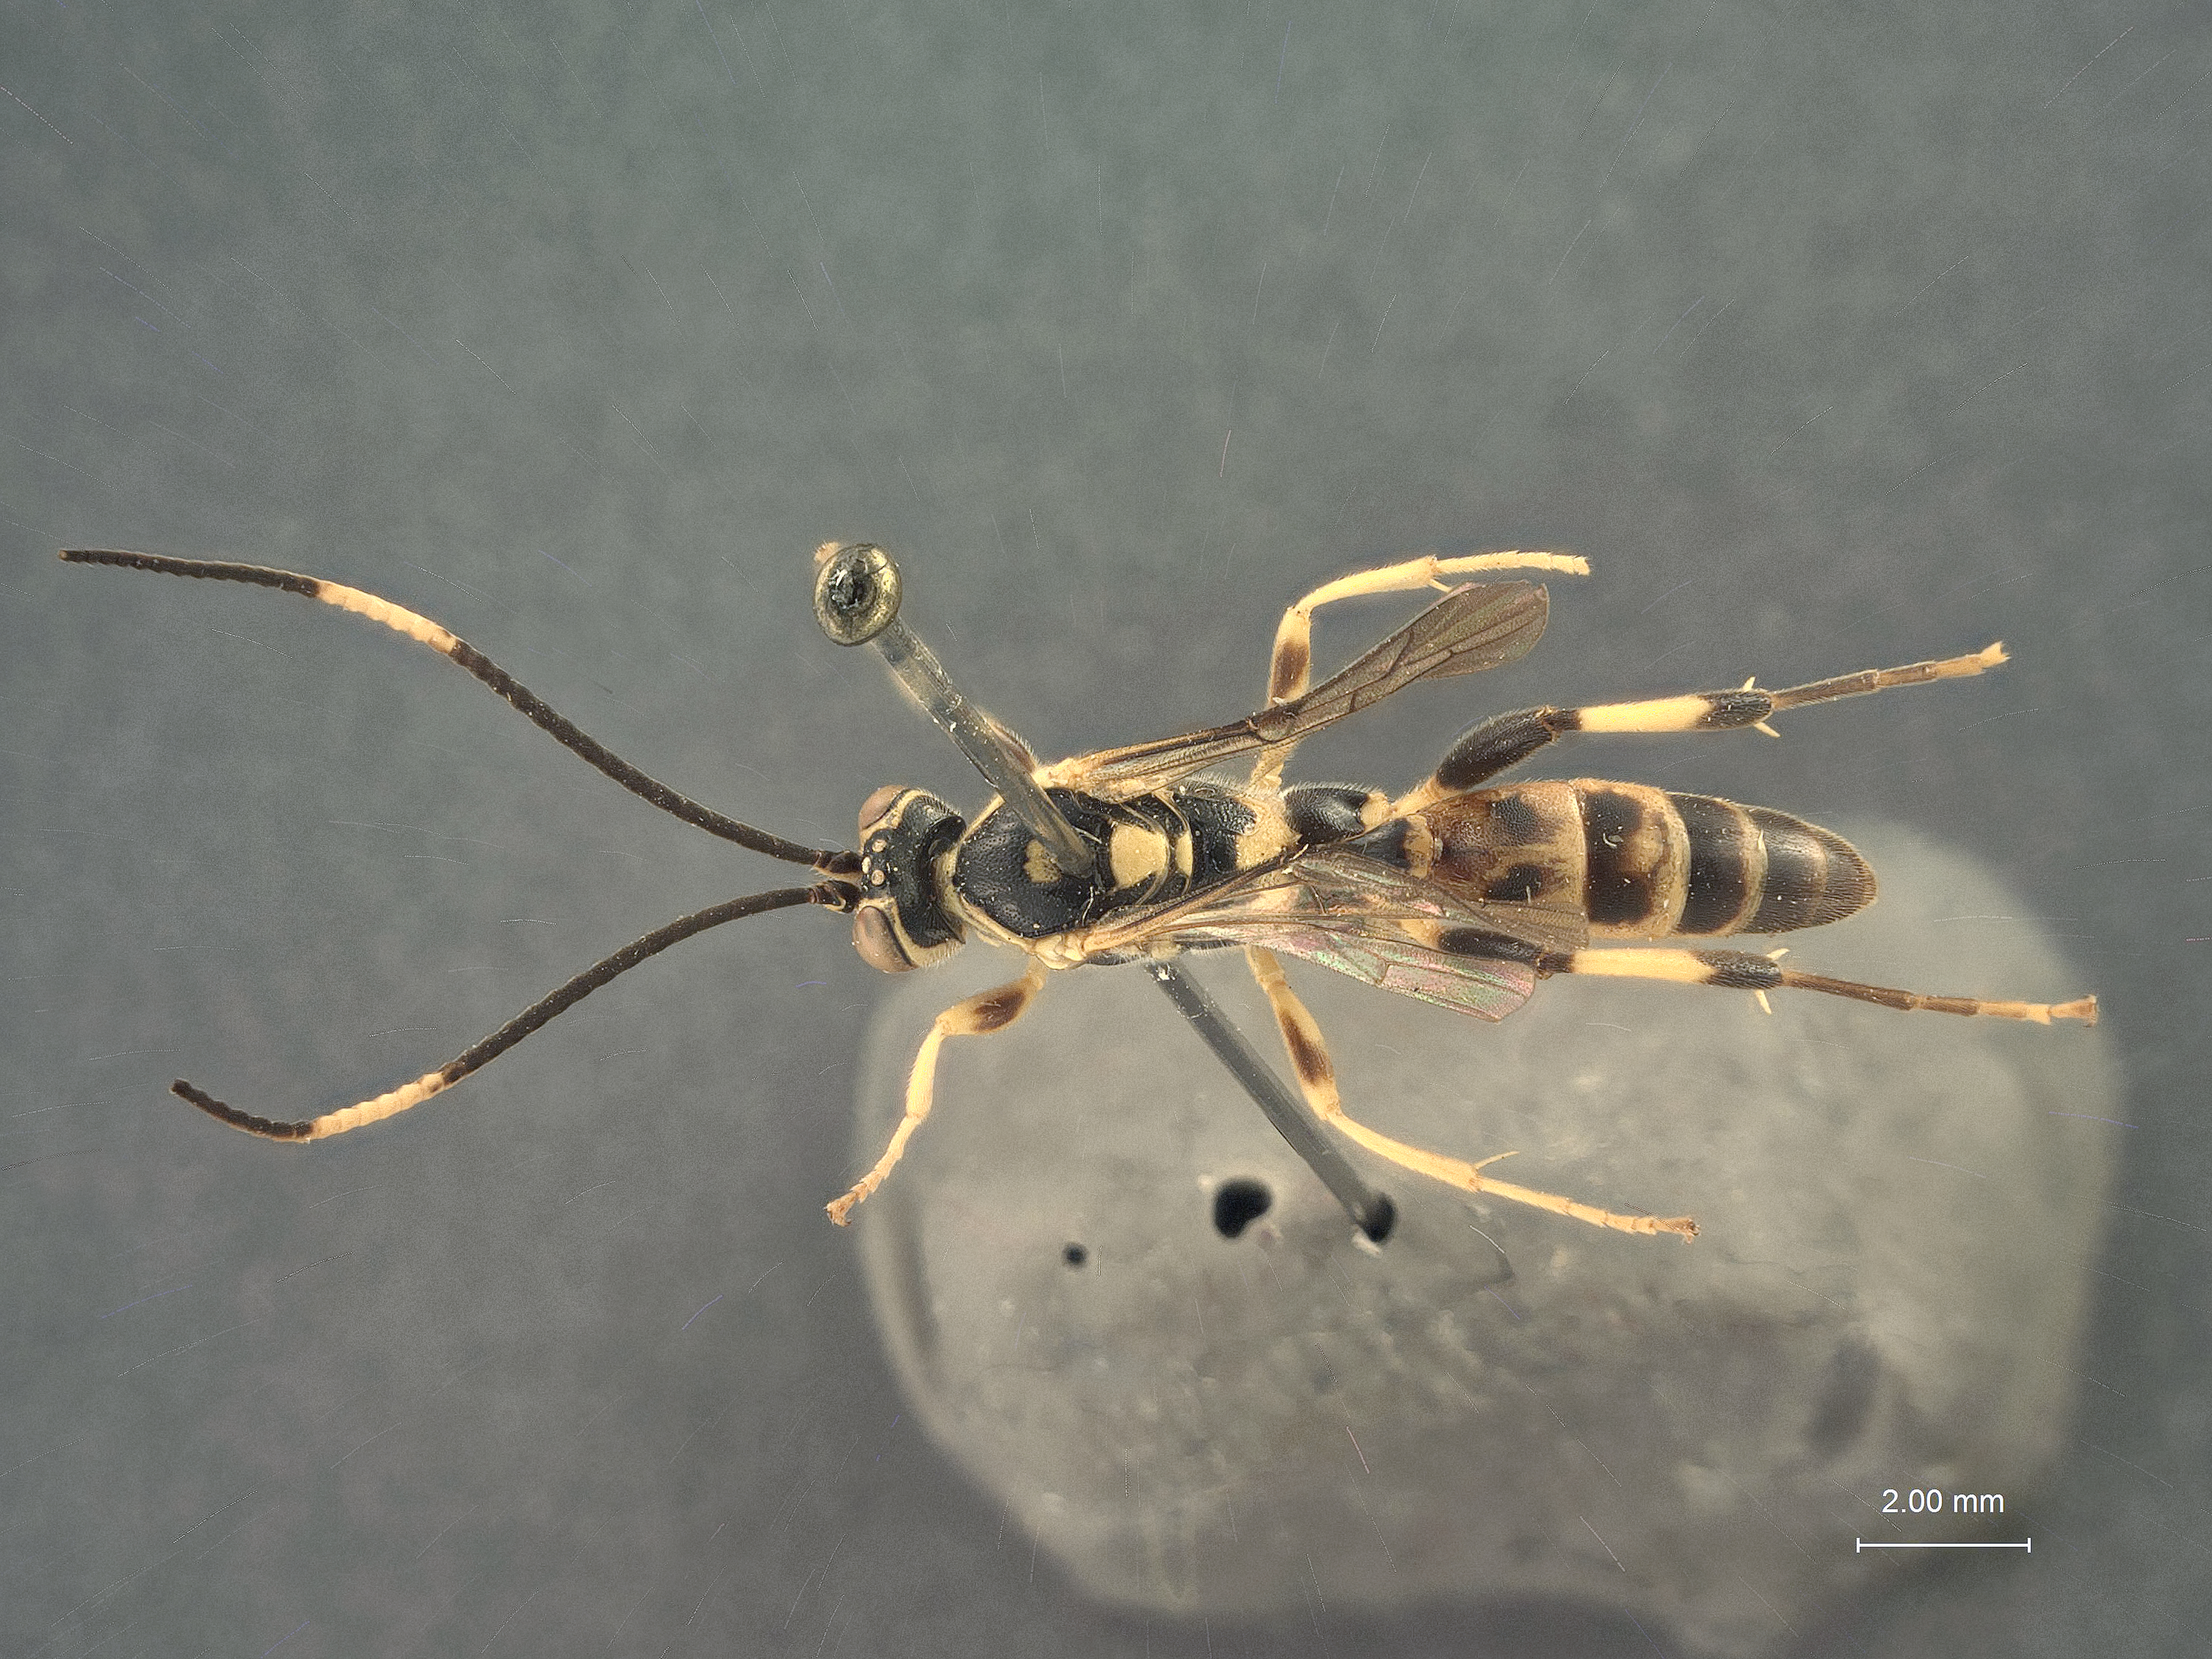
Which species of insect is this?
Ichneumon parata
